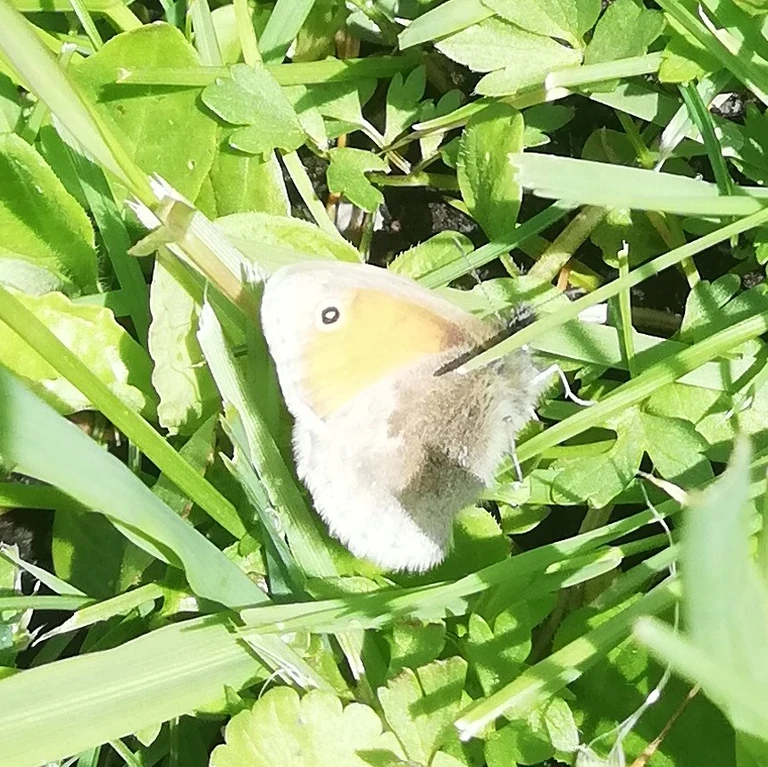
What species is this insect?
Coenonympha pamphilus
